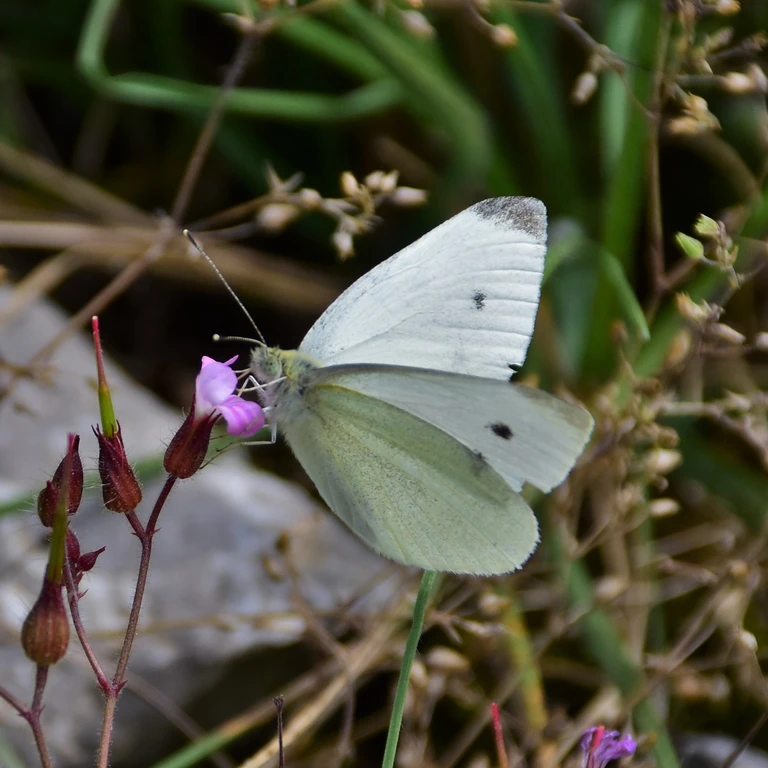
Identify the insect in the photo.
Pieris rapae
